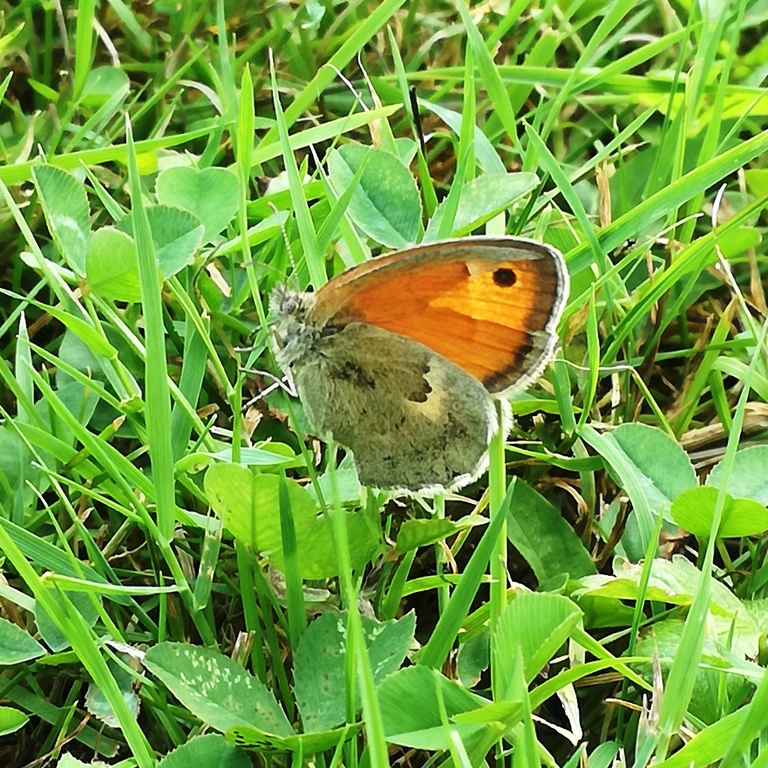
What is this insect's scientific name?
Coenonympha pamphilus
